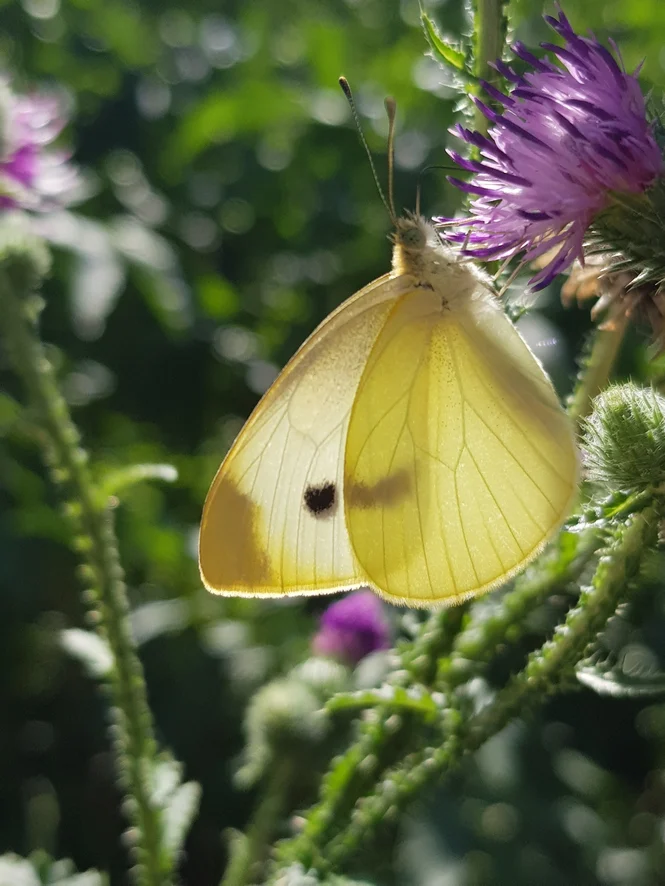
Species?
Pieris rapae
